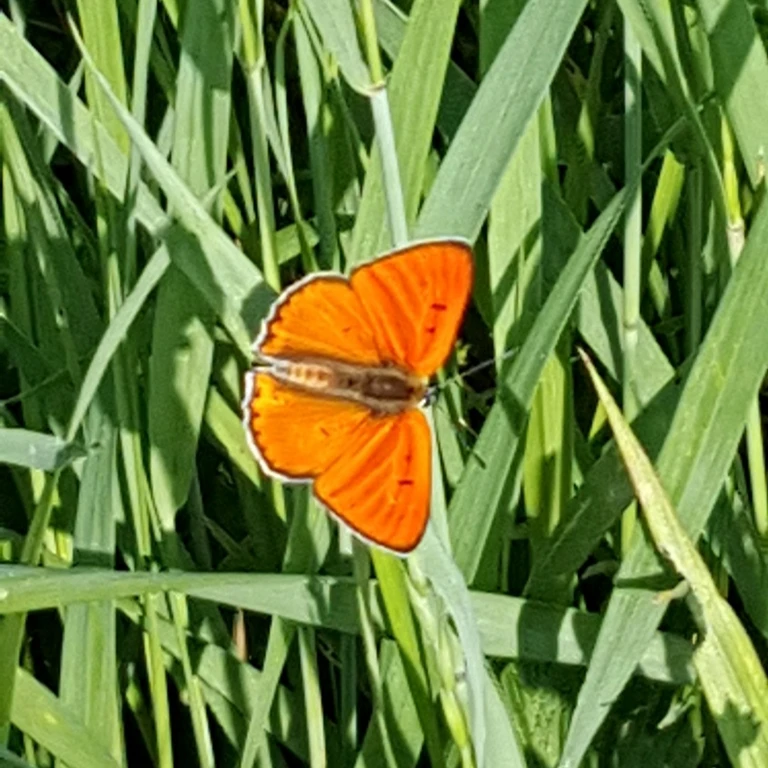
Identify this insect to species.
Lycaena dispar
